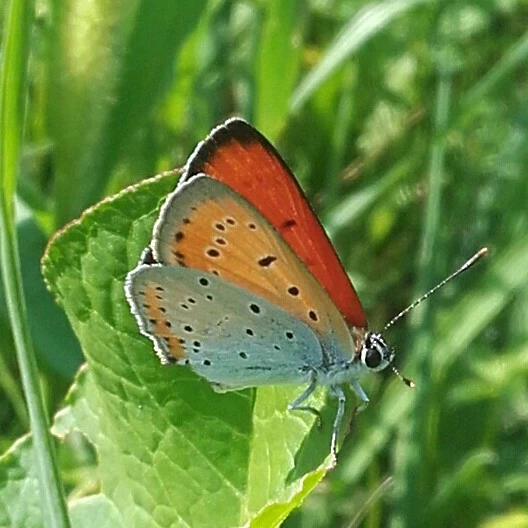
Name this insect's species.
Lycaena dispar
